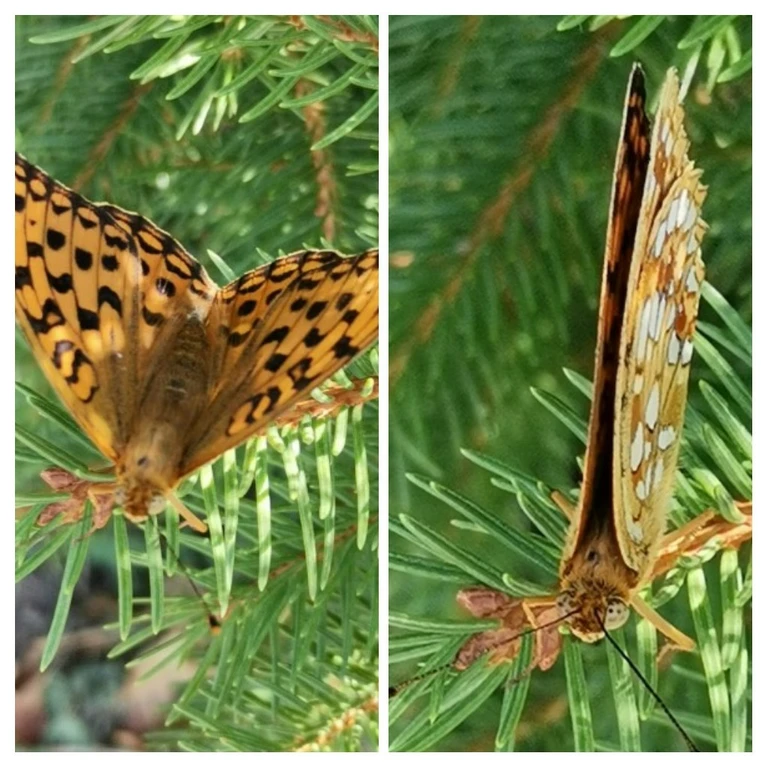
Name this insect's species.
Fabriciana adippe
